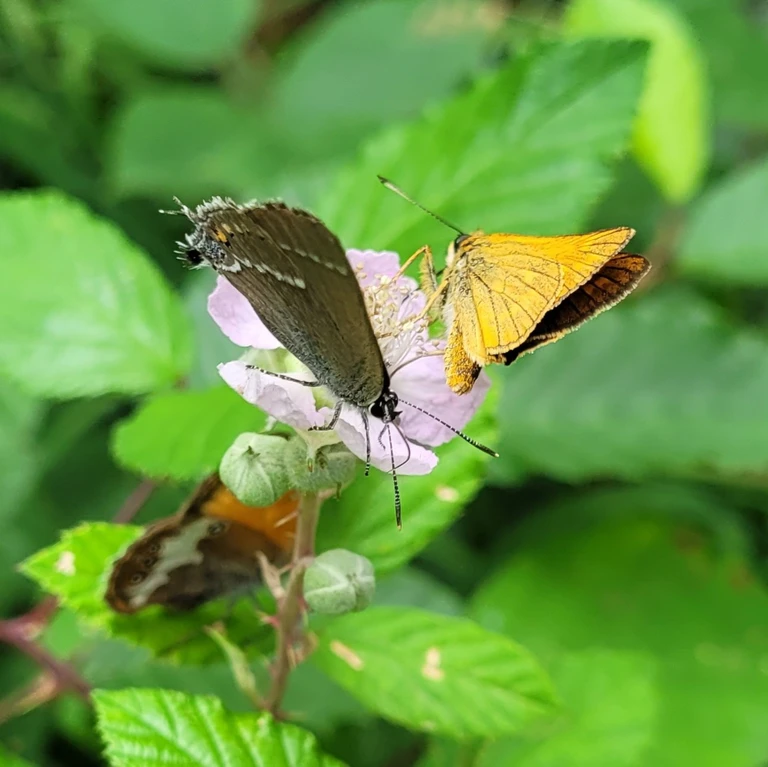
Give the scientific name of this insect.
Satyrium spini (also Tuttiola spini)
